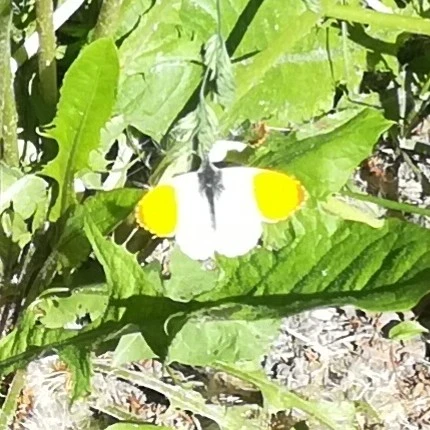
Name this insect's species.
Anthocharis cardamines
